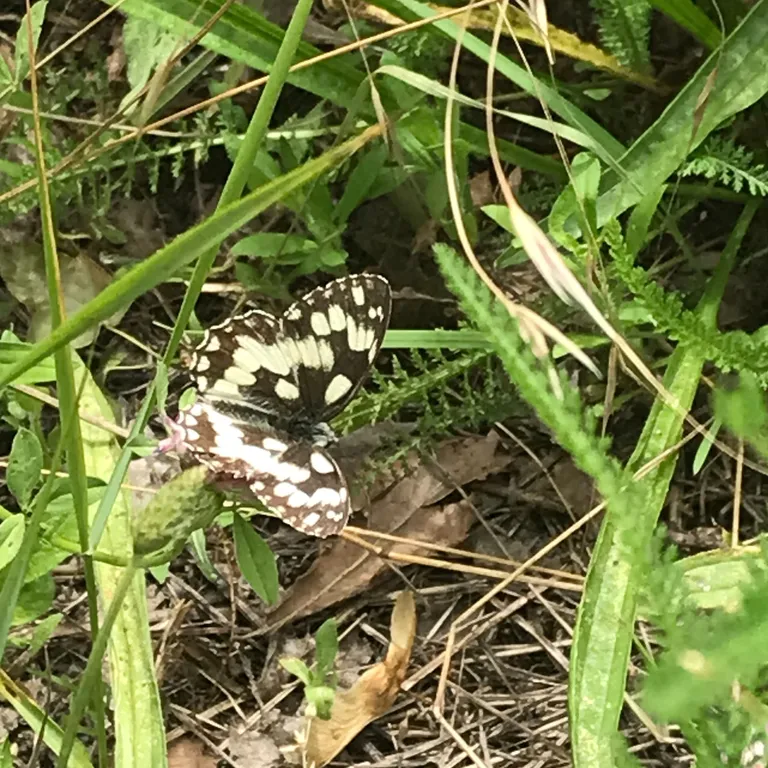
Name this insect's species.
Melanargia galathea
